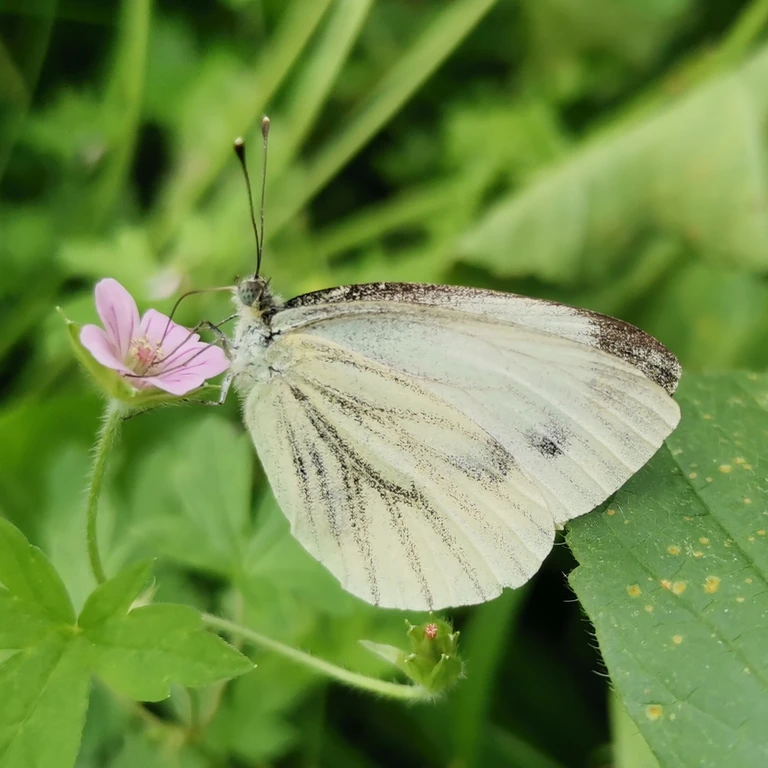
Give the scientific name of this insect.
Pieris napi
